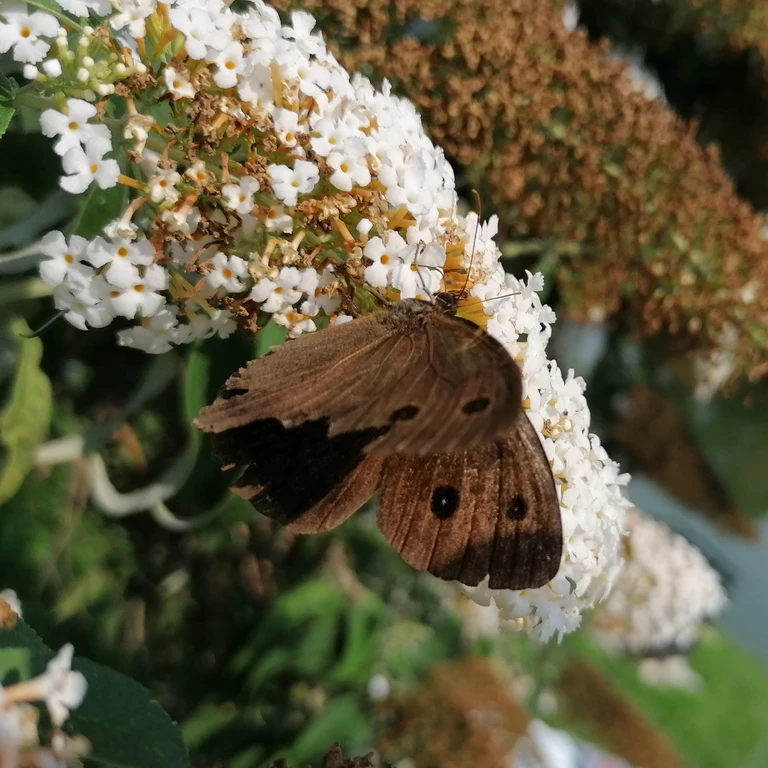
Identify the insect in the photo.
Minois dryas
